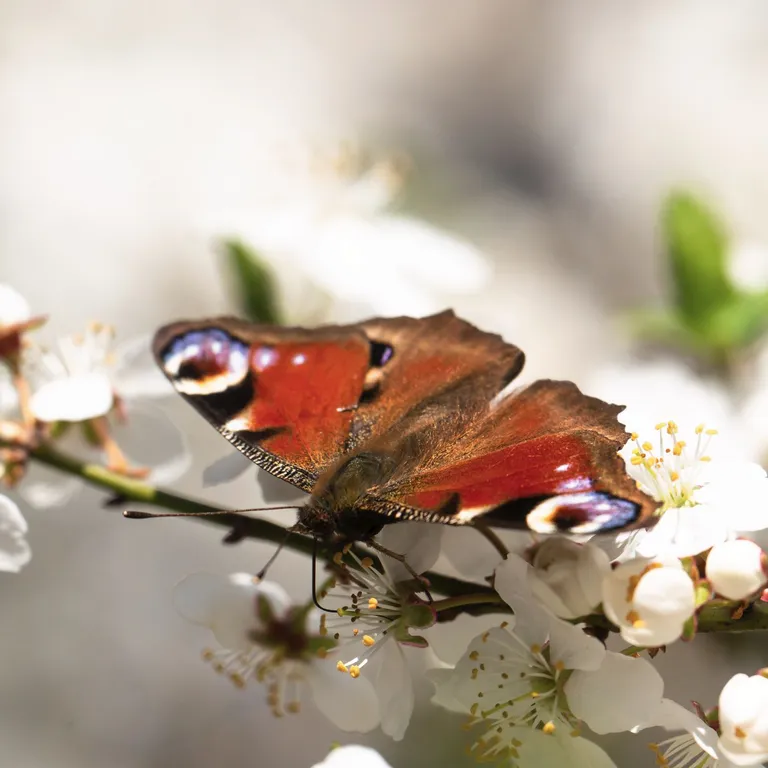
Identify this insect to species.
Aglais io
